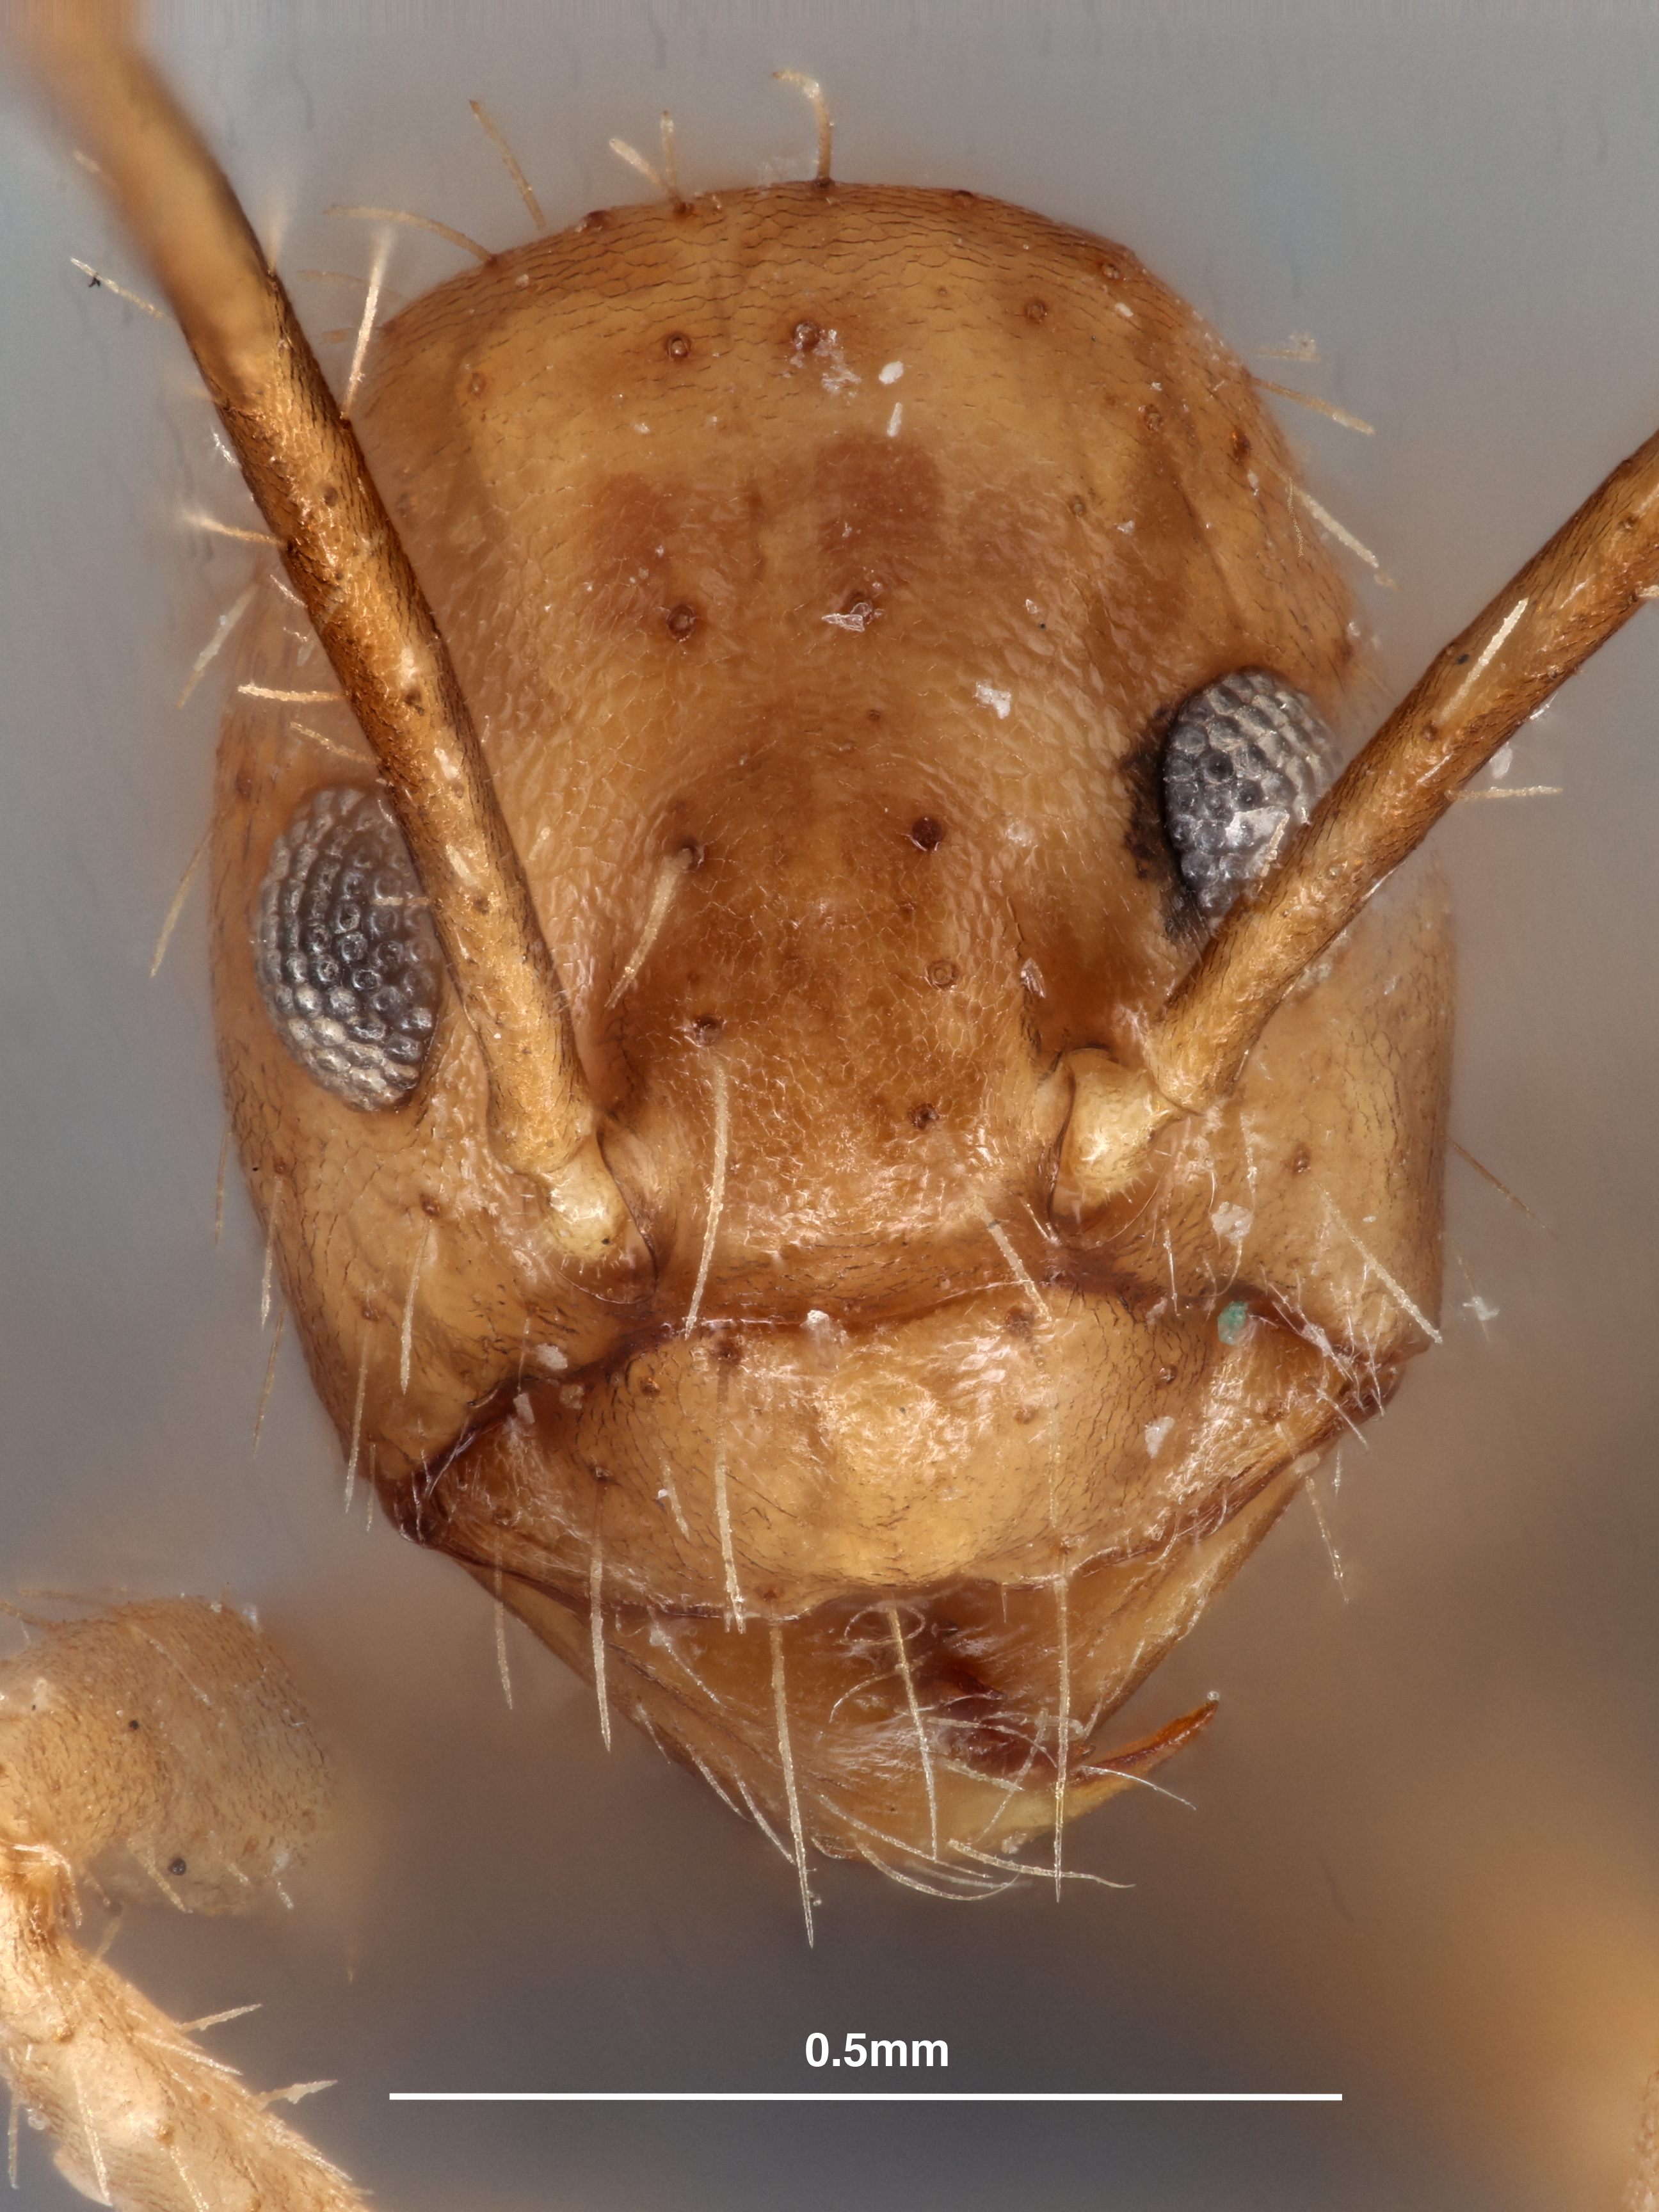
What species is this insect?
Euprenolepis echinata
